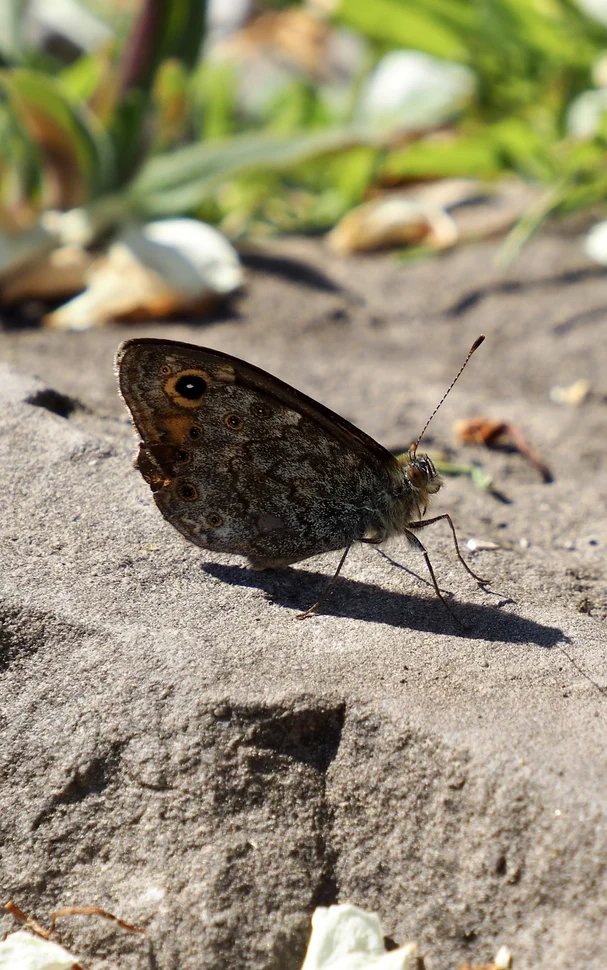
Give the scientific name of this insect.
Lasiommata megera (also Pararge megera)
